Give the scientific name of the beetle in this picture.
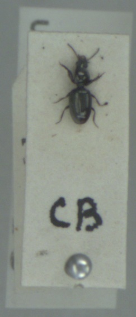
Dyschirius aeneus
